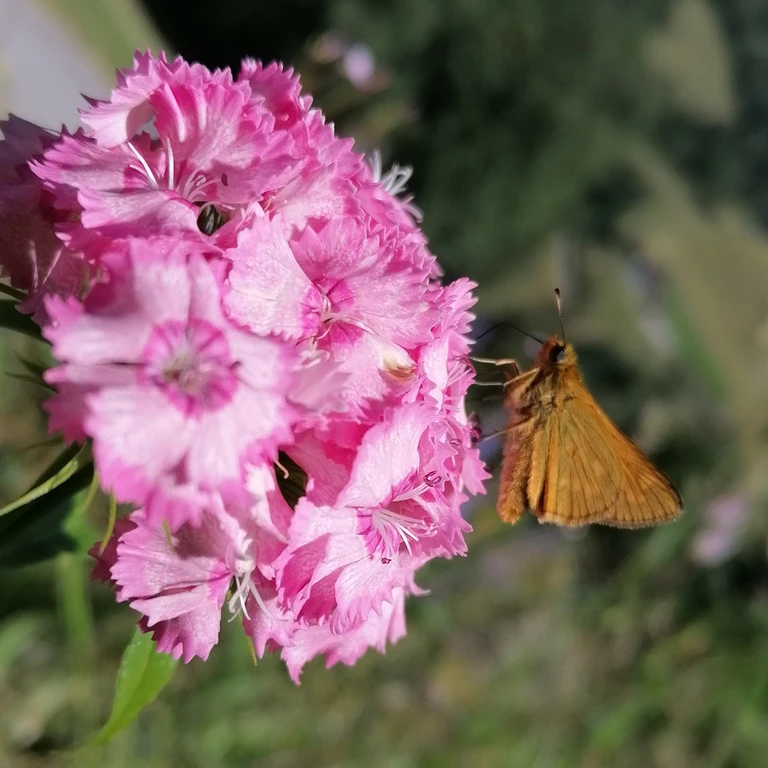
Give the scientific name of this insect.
Ochlodes sylvanus (also Ochlodes venata)
